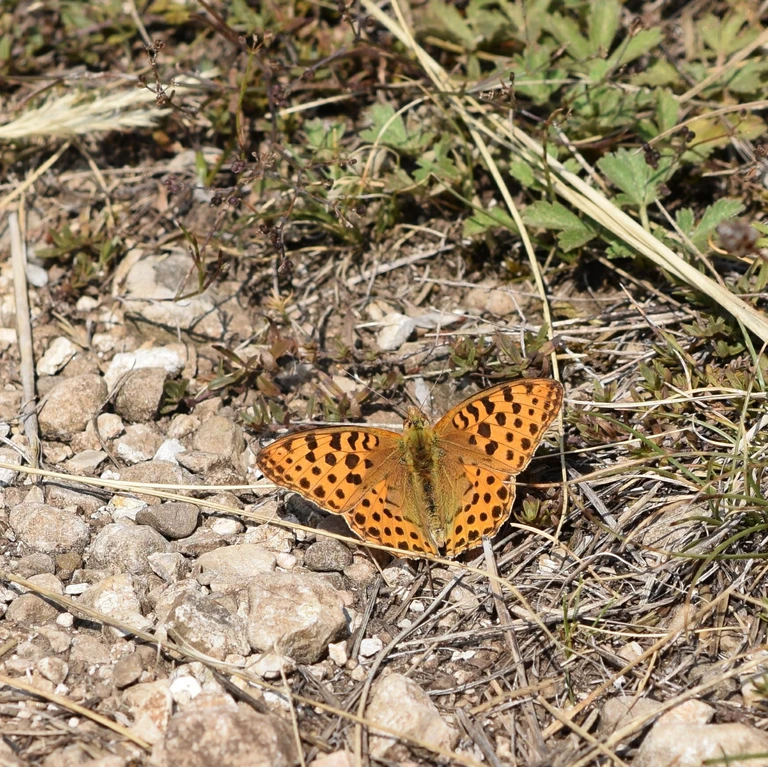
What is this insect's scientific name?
Issoria lathonia
